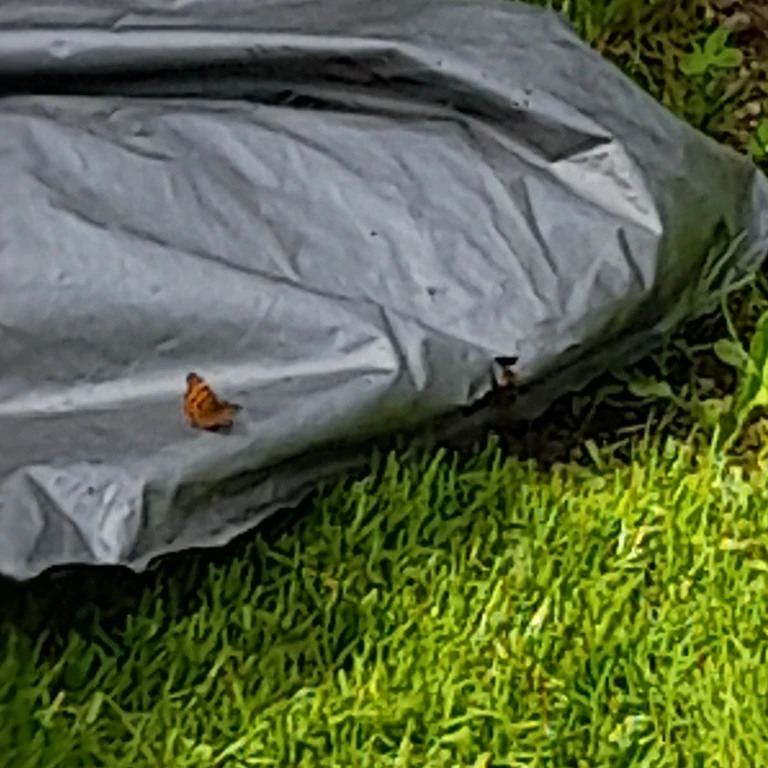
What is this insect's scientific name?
Polygonia c-album
